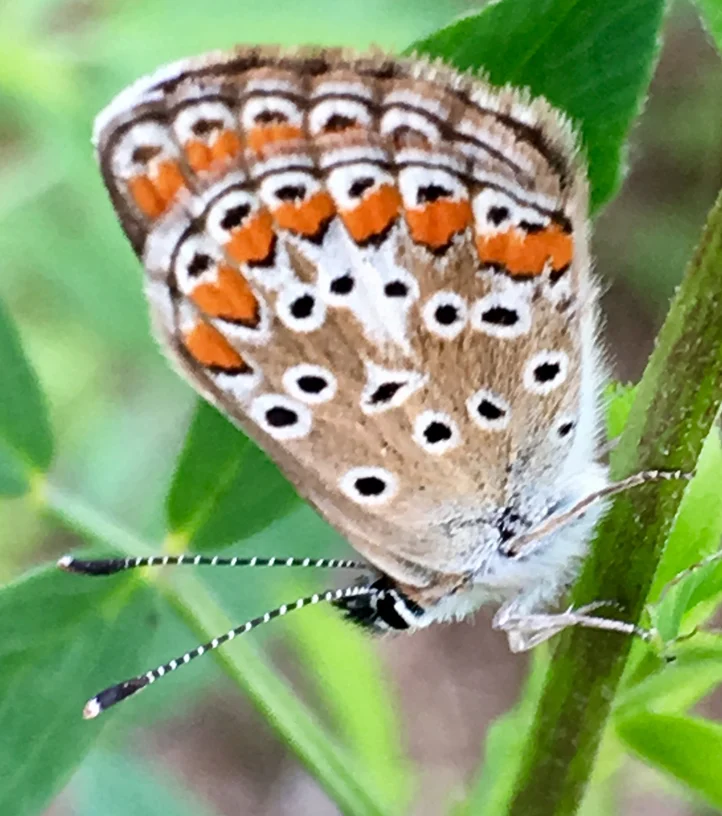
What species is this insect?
Aricia agestis/artaxerxes
